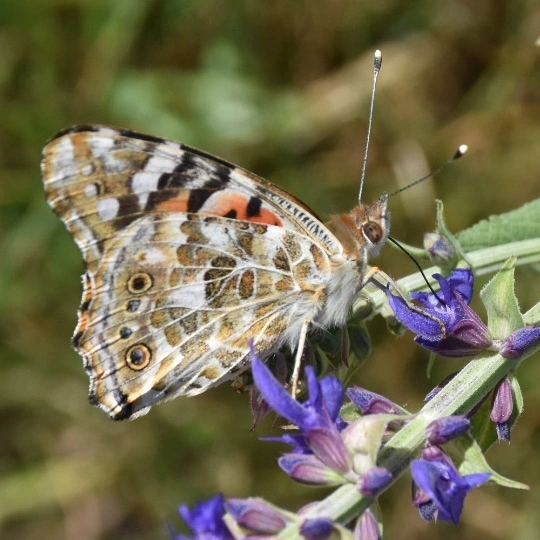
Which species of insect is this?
Vanessa cardui
